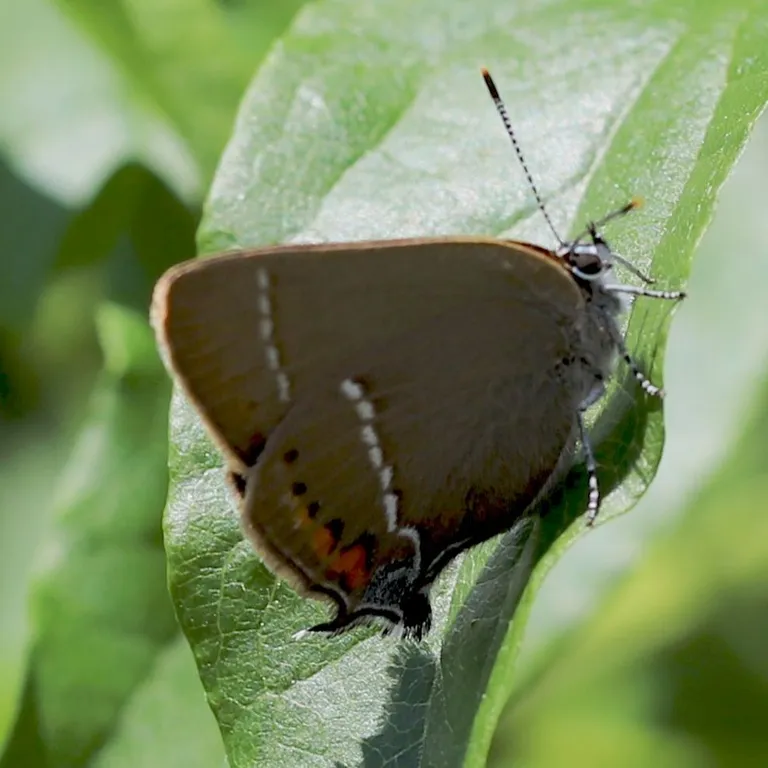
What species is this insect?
Satyrium spini (also Tuttiola spini)
